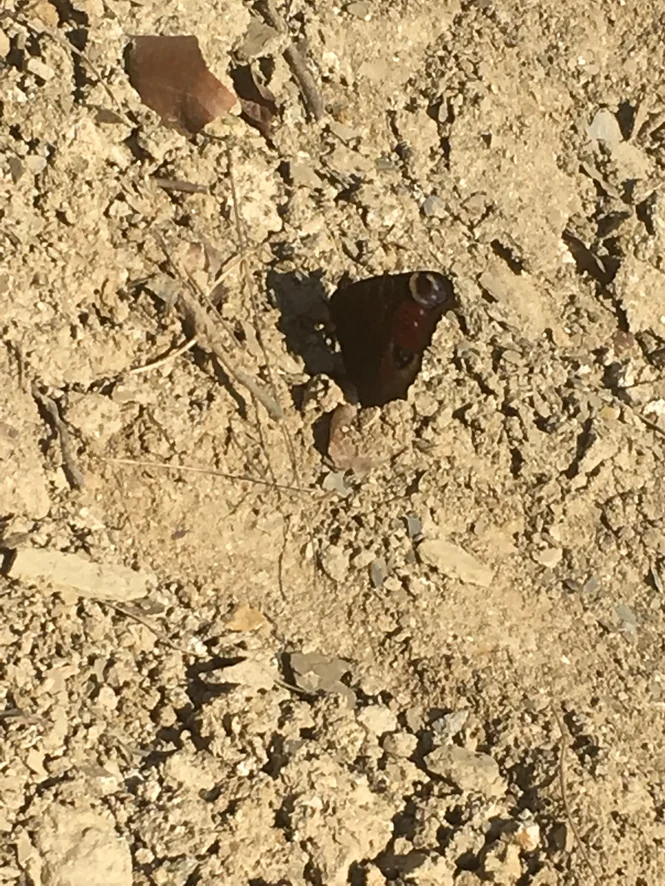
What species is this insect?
Aglais io
